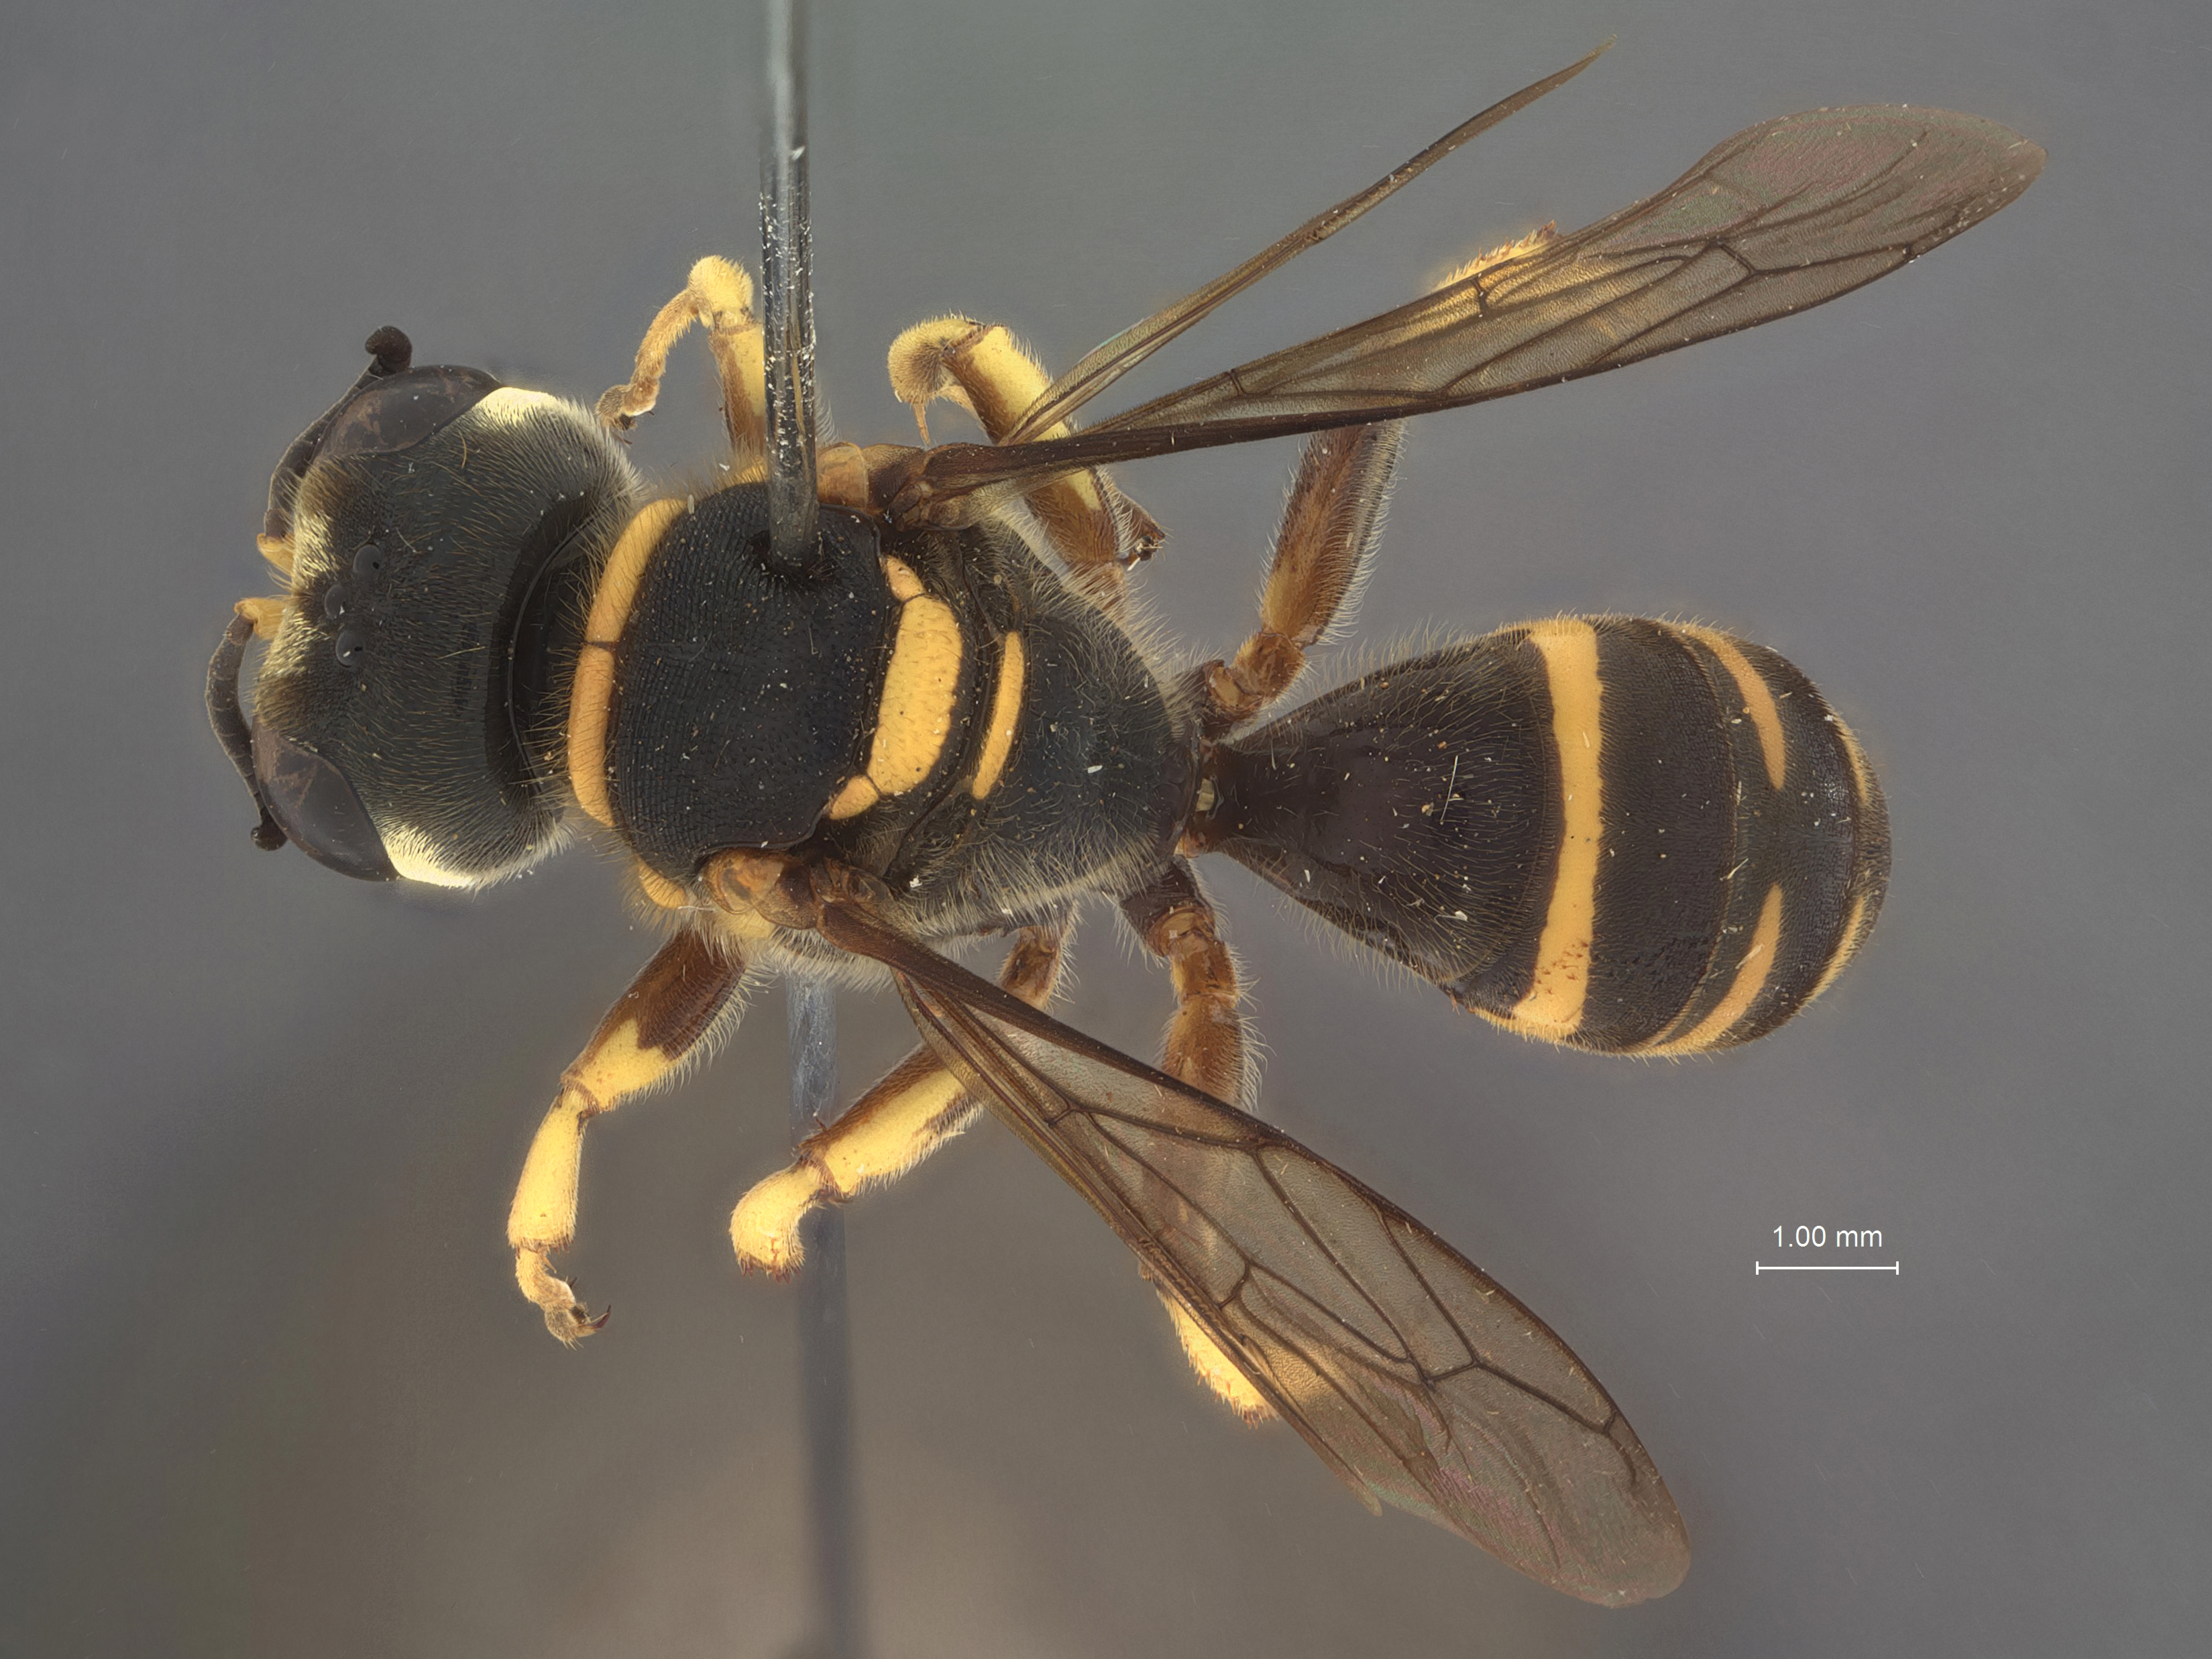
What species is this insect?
Ectemnius mindanaonis
